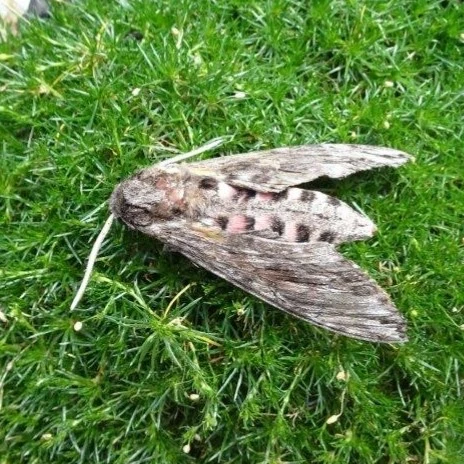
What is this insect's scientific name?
Agrius convolvuli
